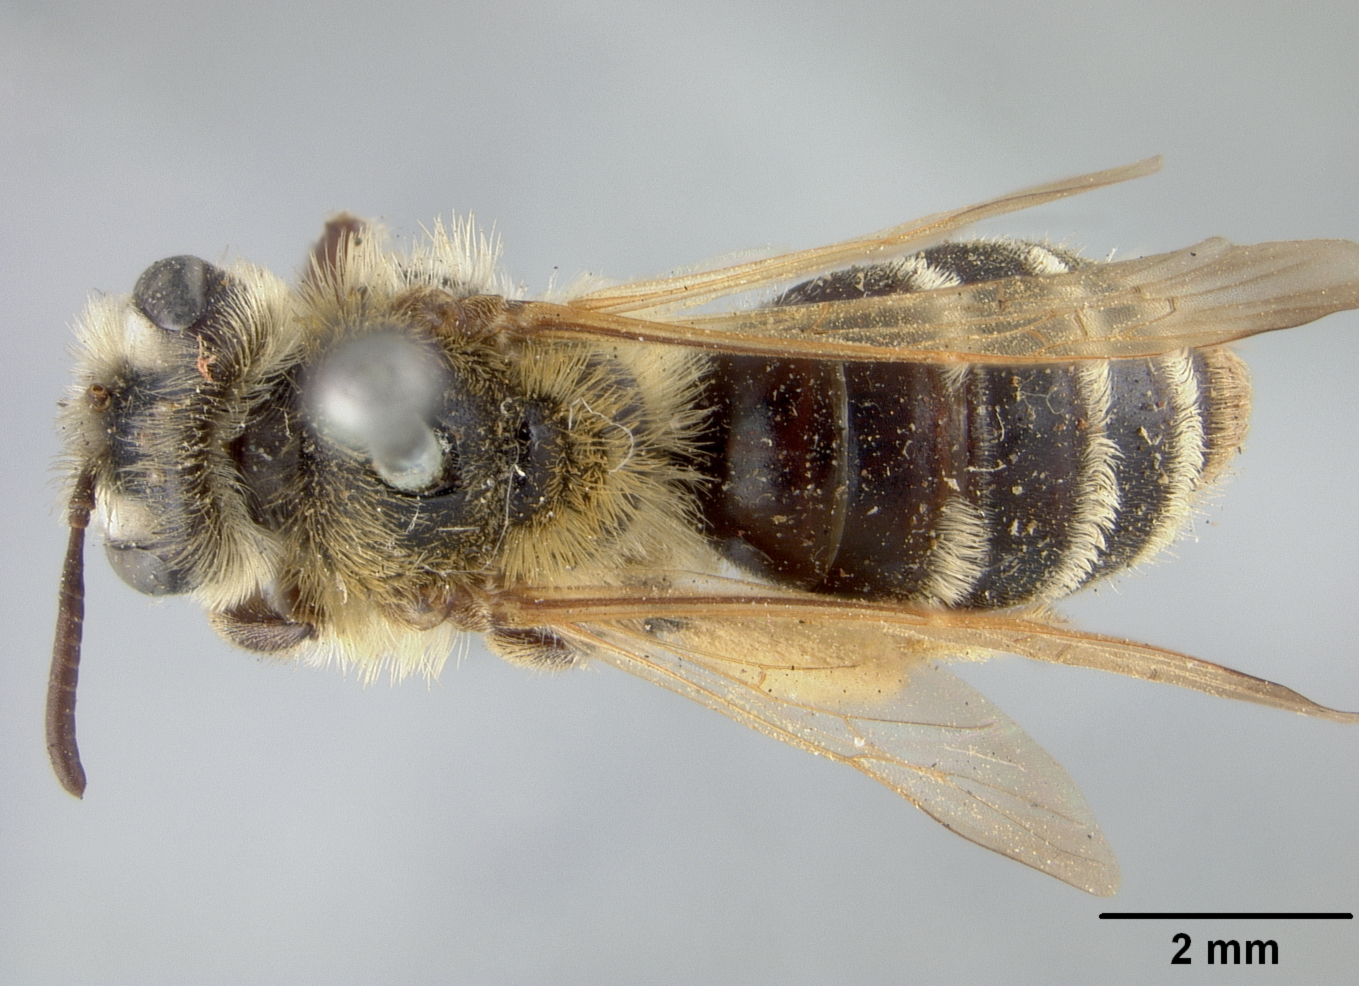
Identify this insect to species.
Andrena medionitens
